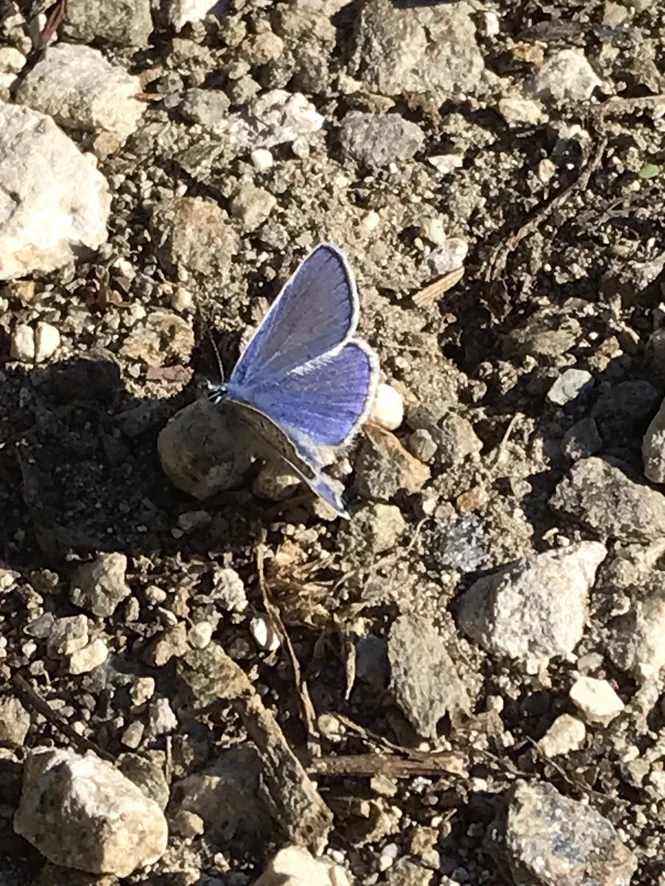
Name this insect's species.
Polyommatus icarus
